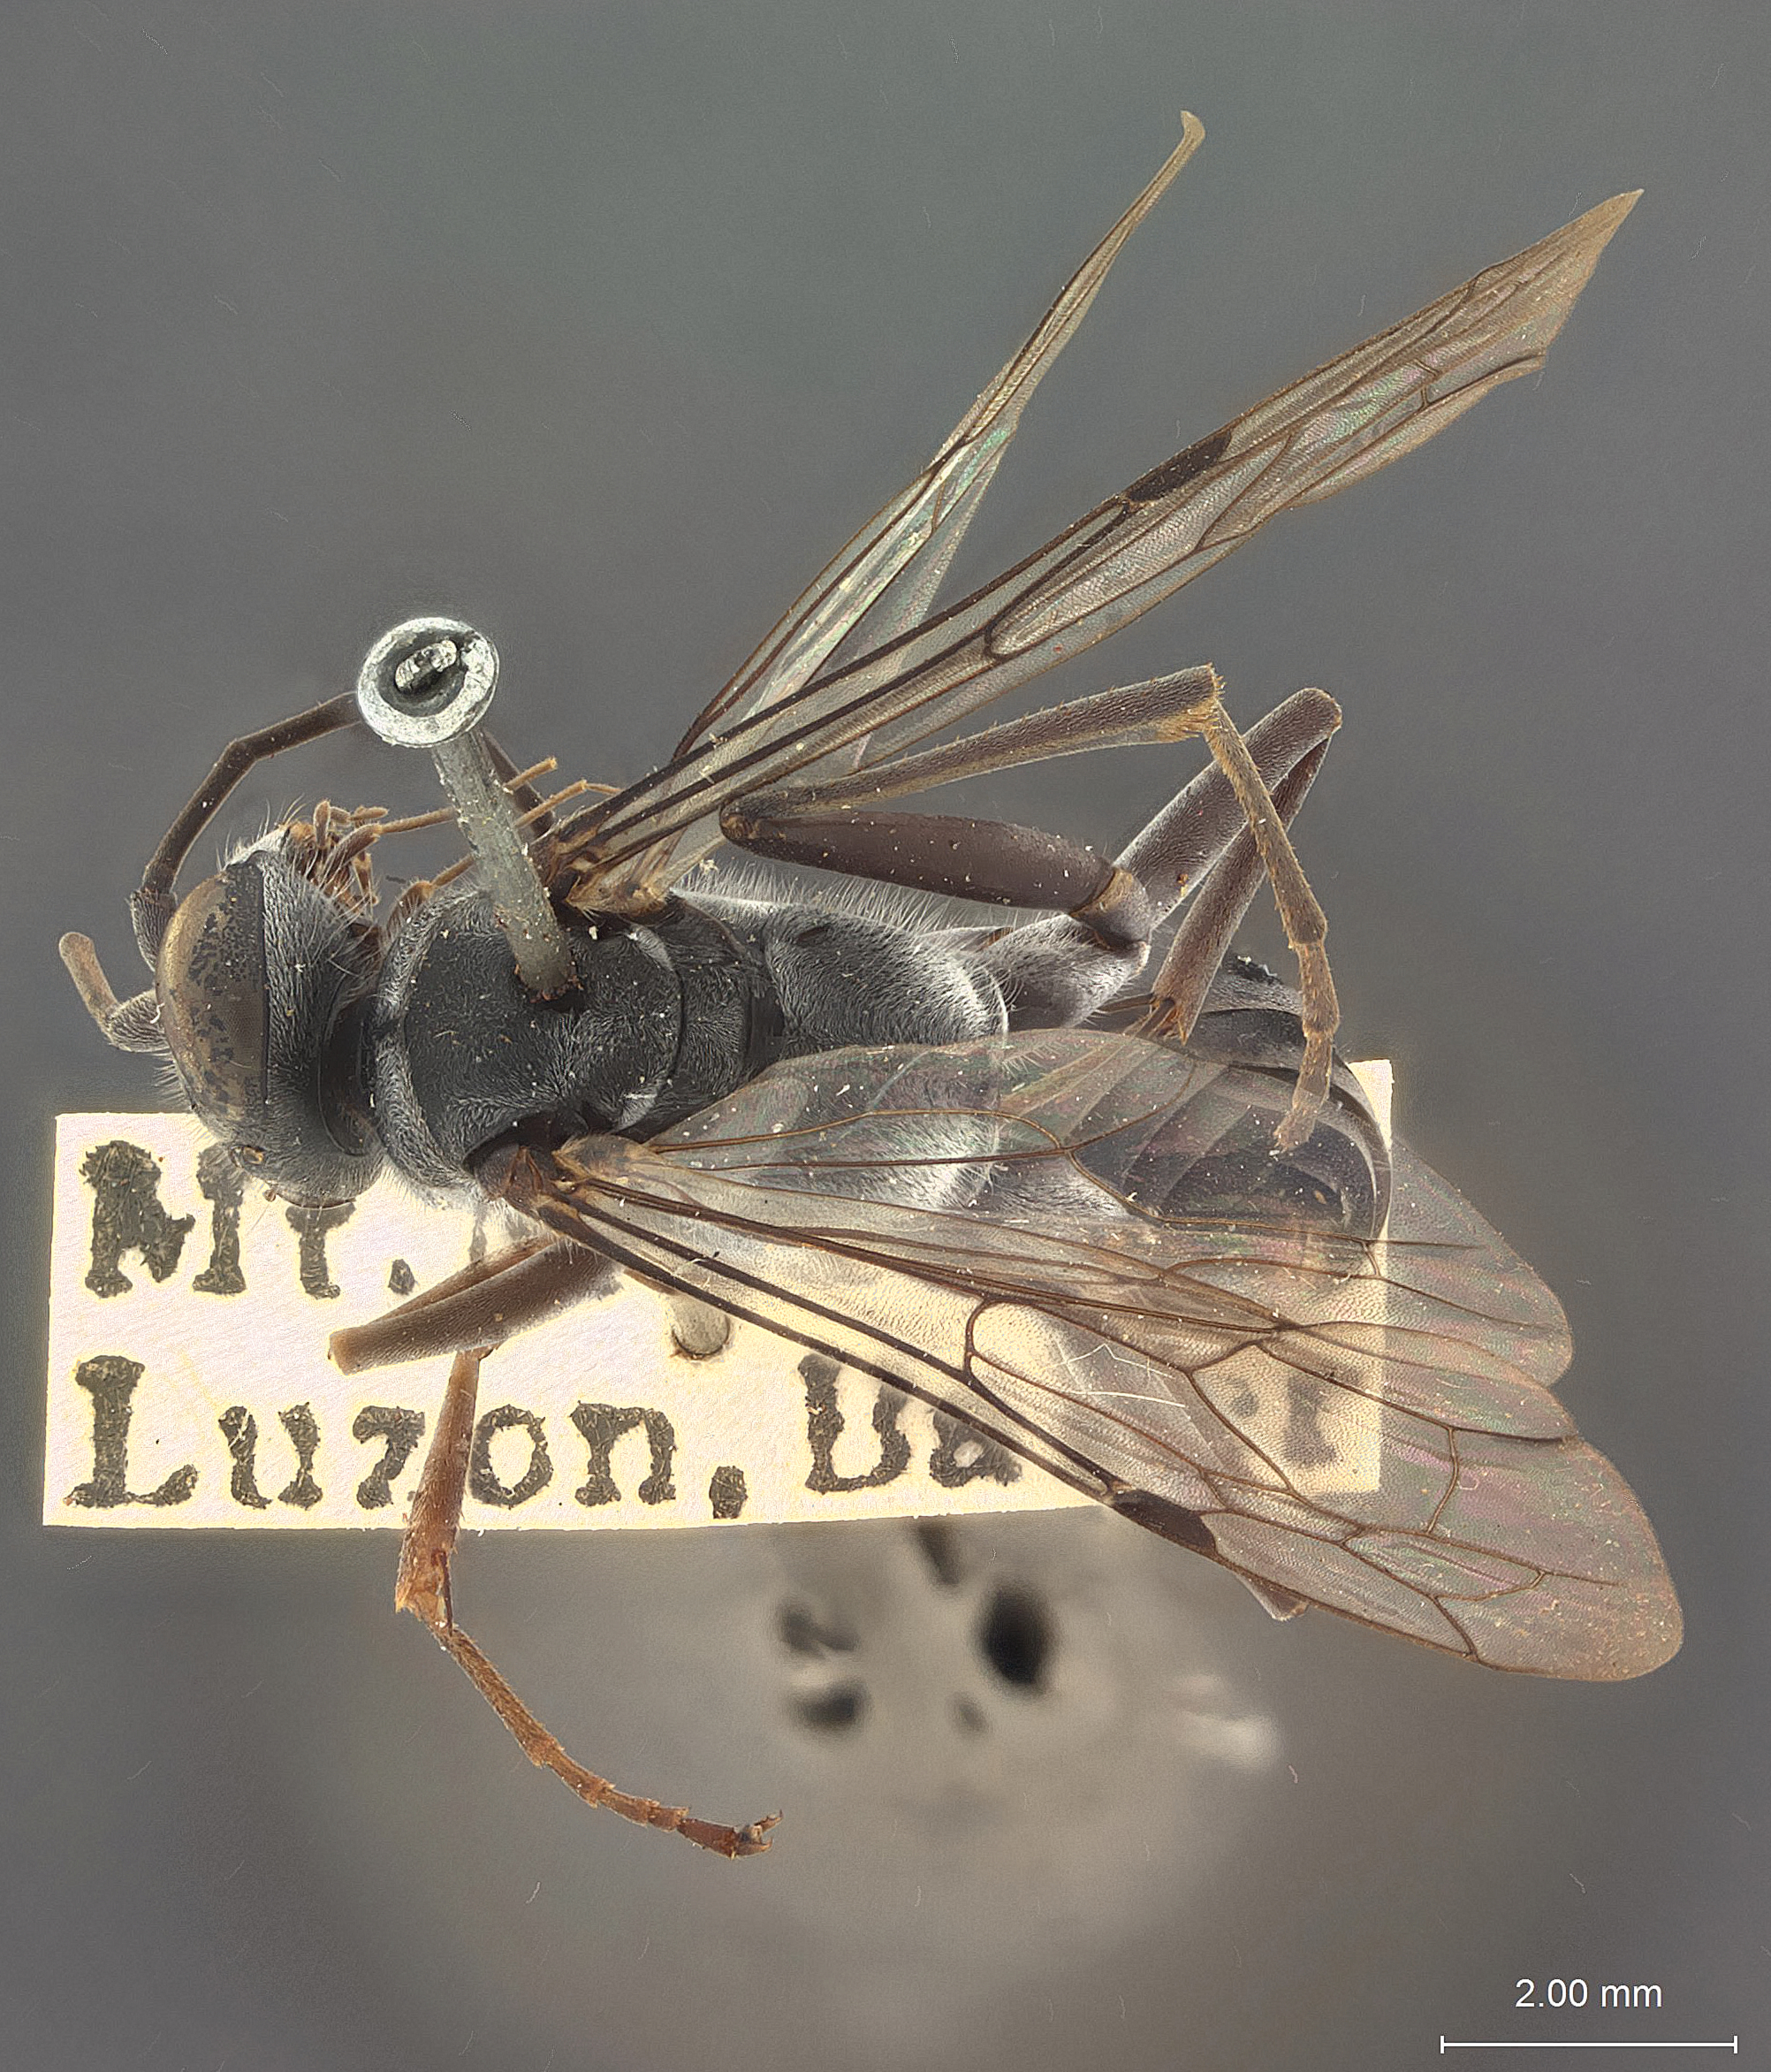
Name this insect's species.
Pseudagenia confraterna
